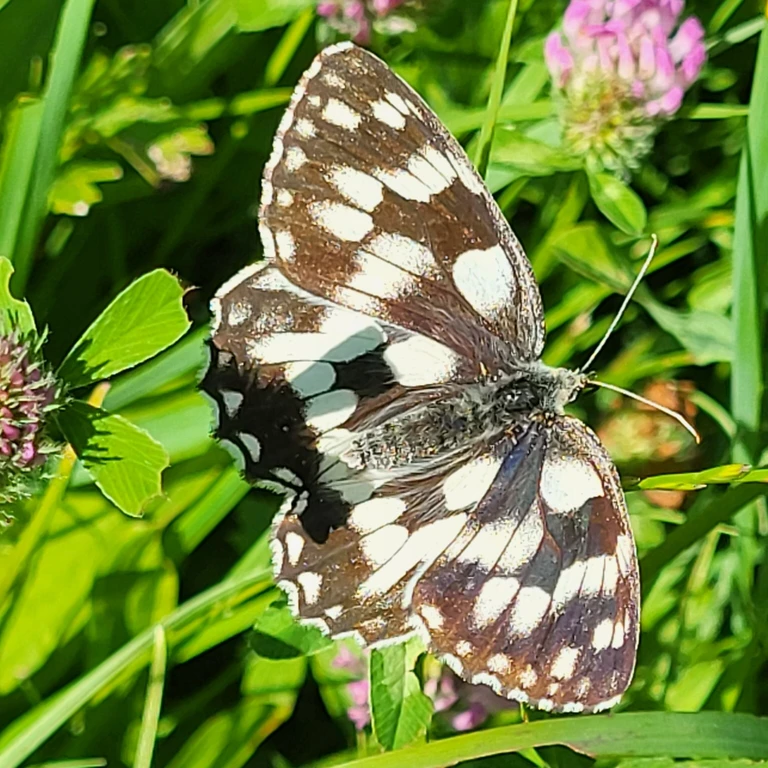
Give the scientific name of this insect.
Melanargia galathea
